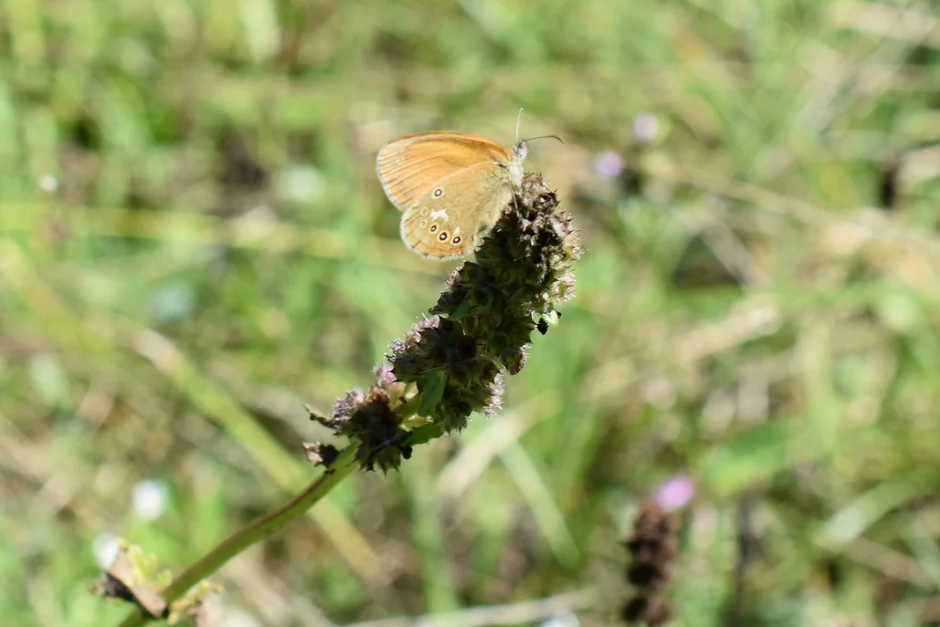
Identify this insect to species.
Coenonympha glycerion (also Coenonympha iphis)
